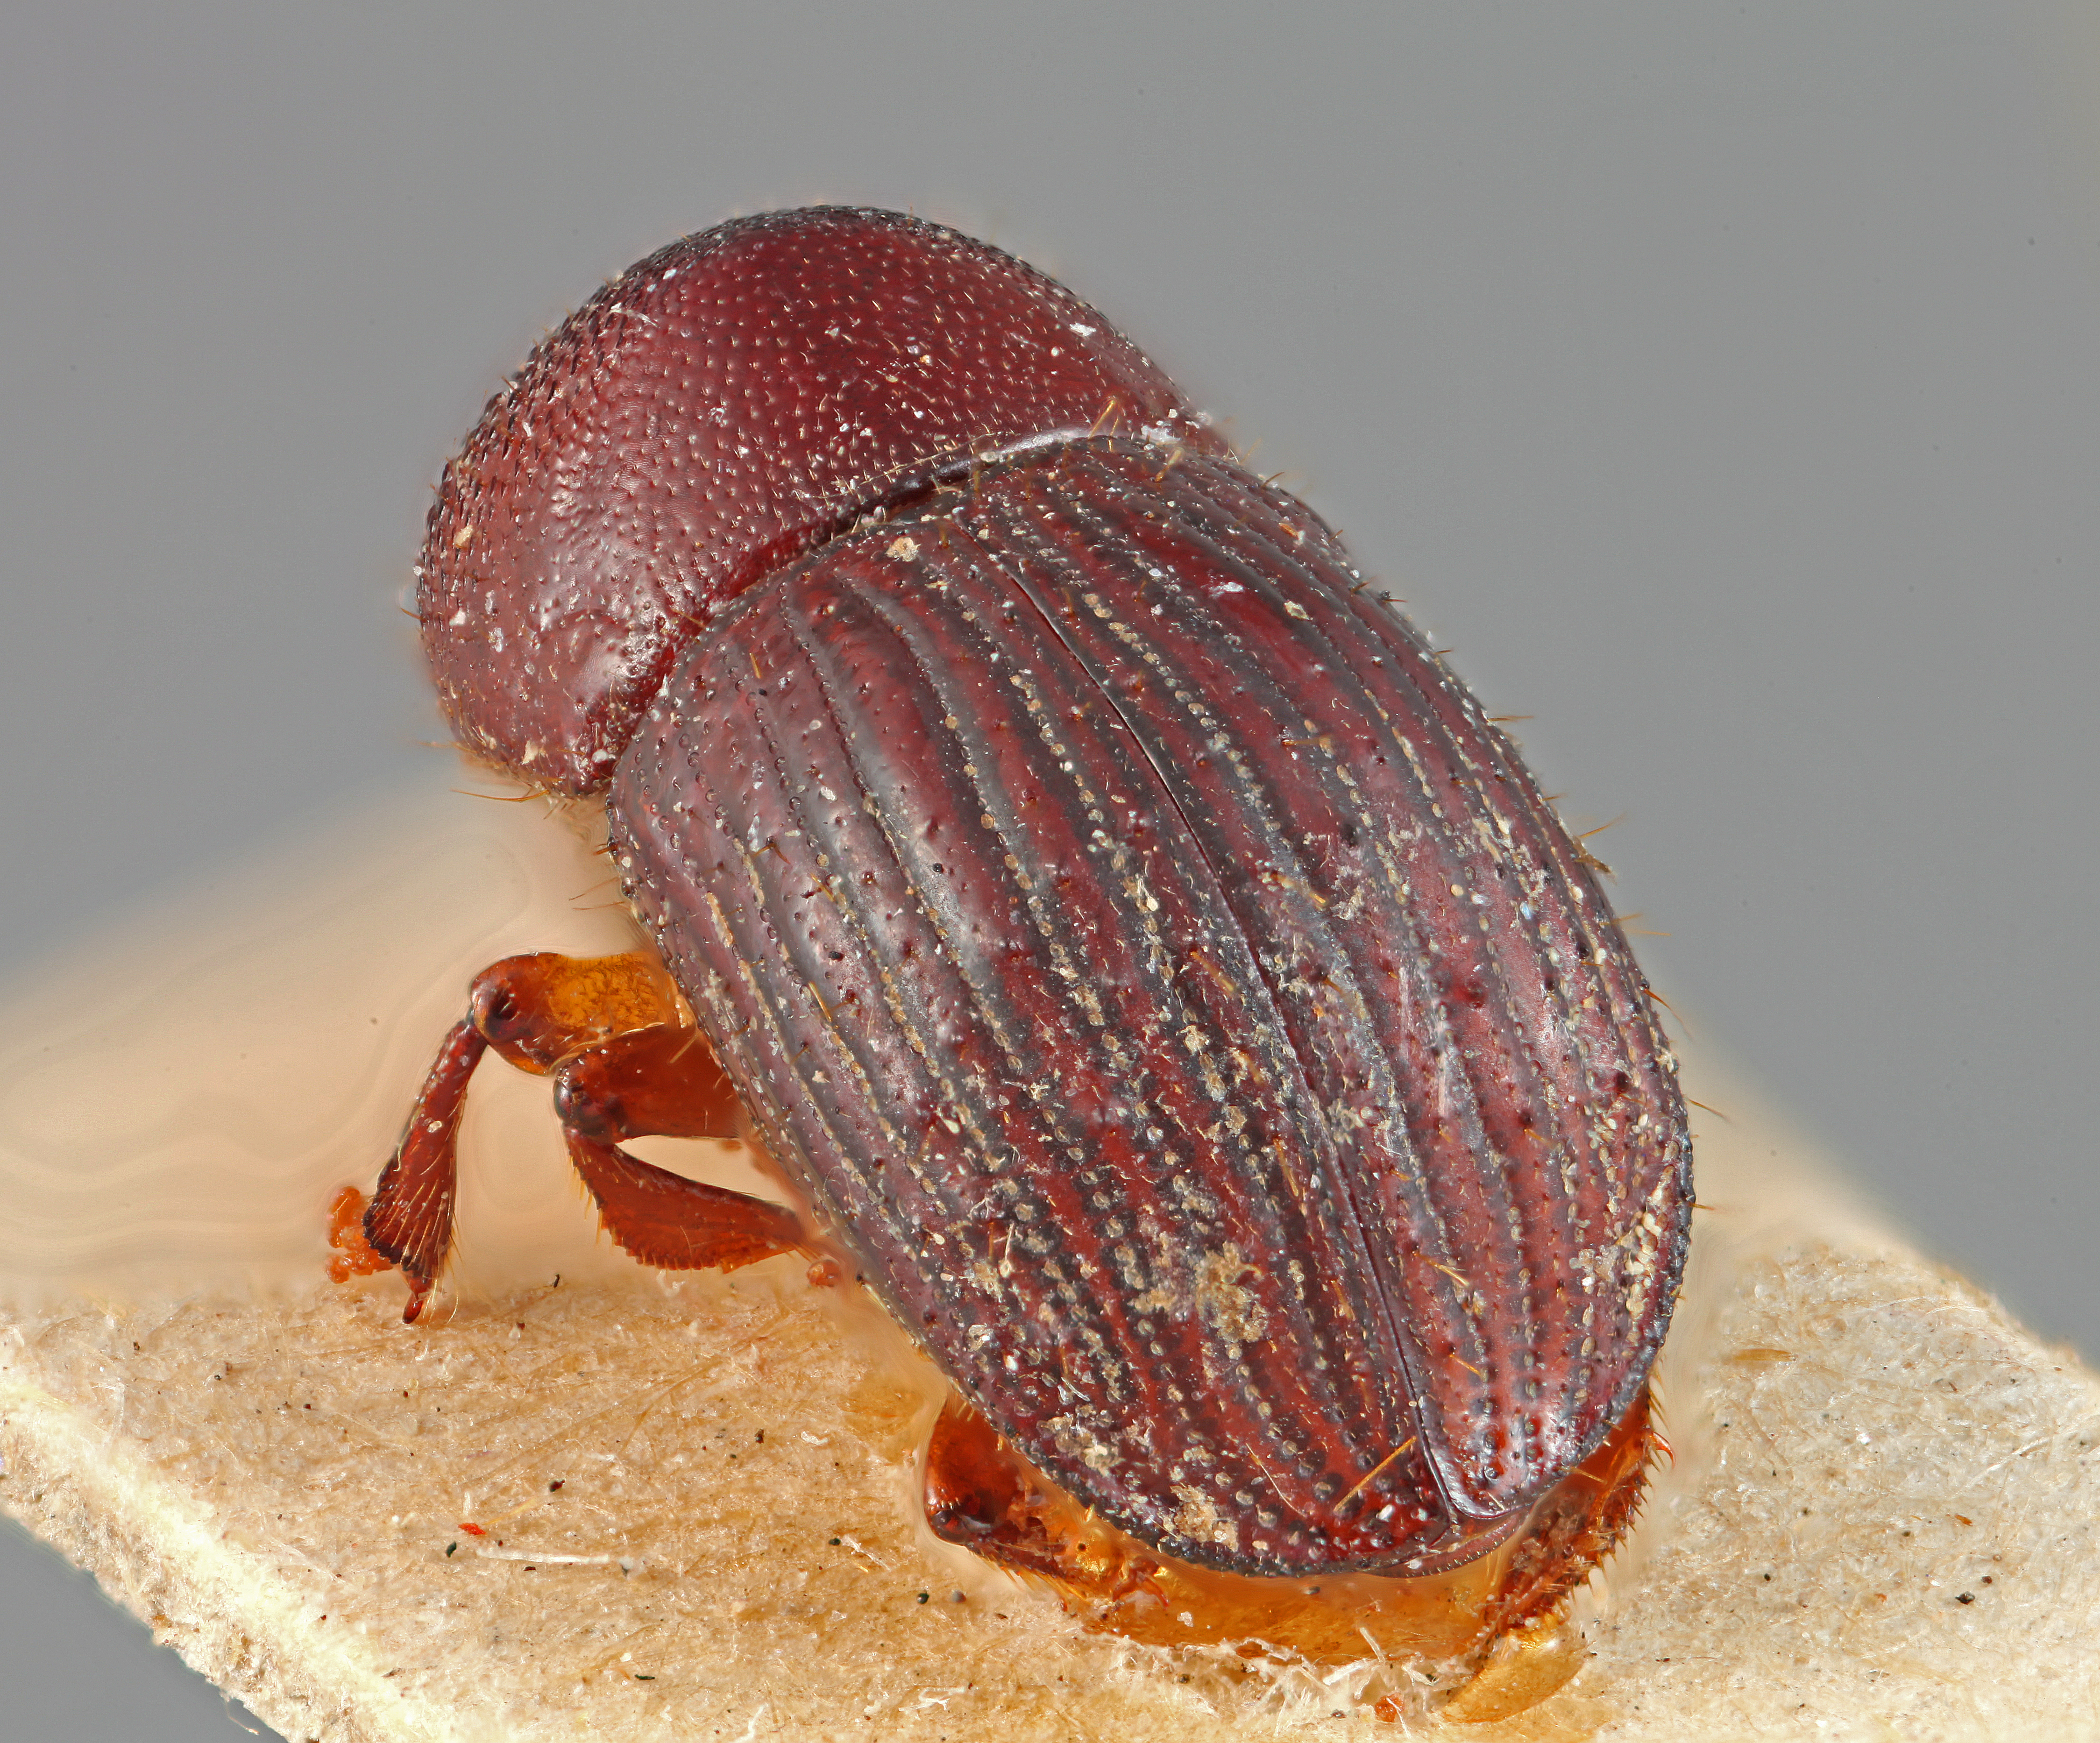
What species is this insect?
Xyleborus curtus
